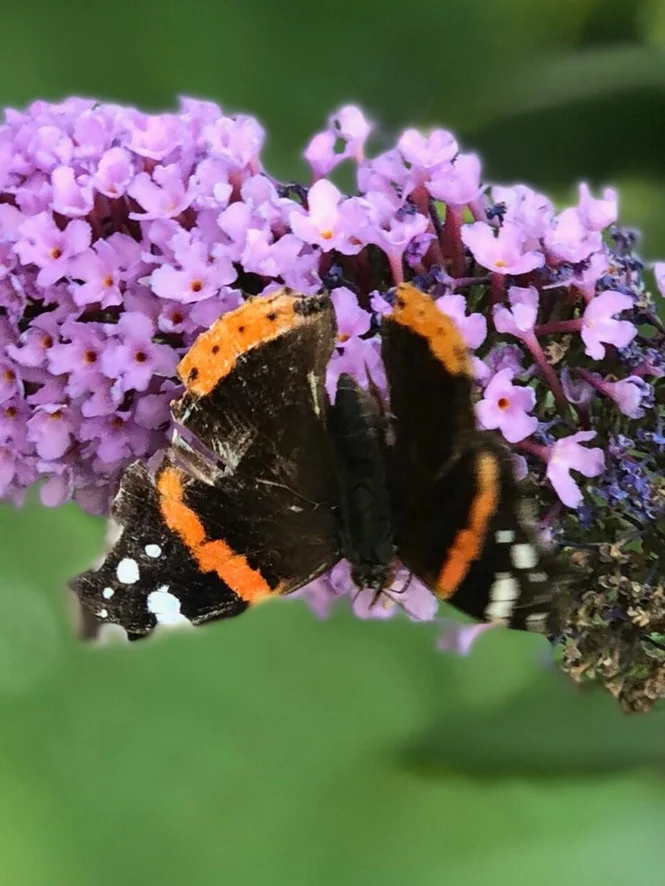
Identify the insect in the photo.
Vanessa atalanta
